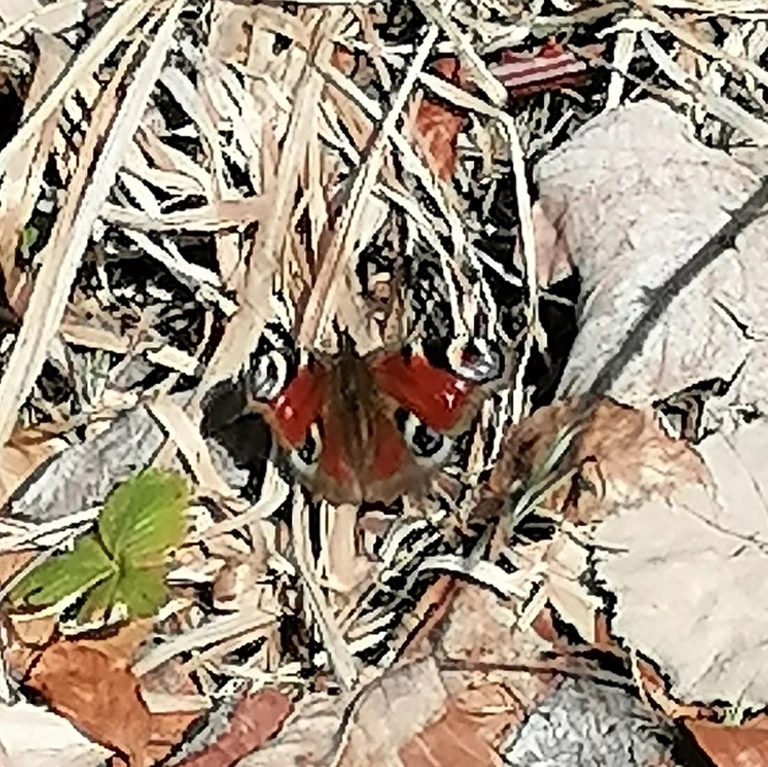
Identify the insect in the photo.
Aglais io
